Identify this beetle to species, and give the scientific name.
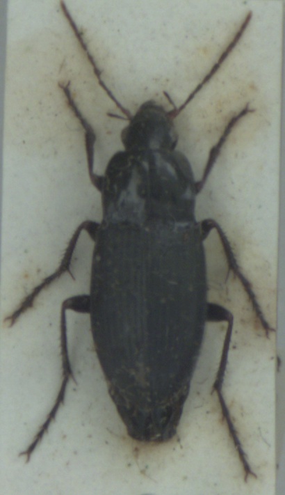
Calathus fuscipes
